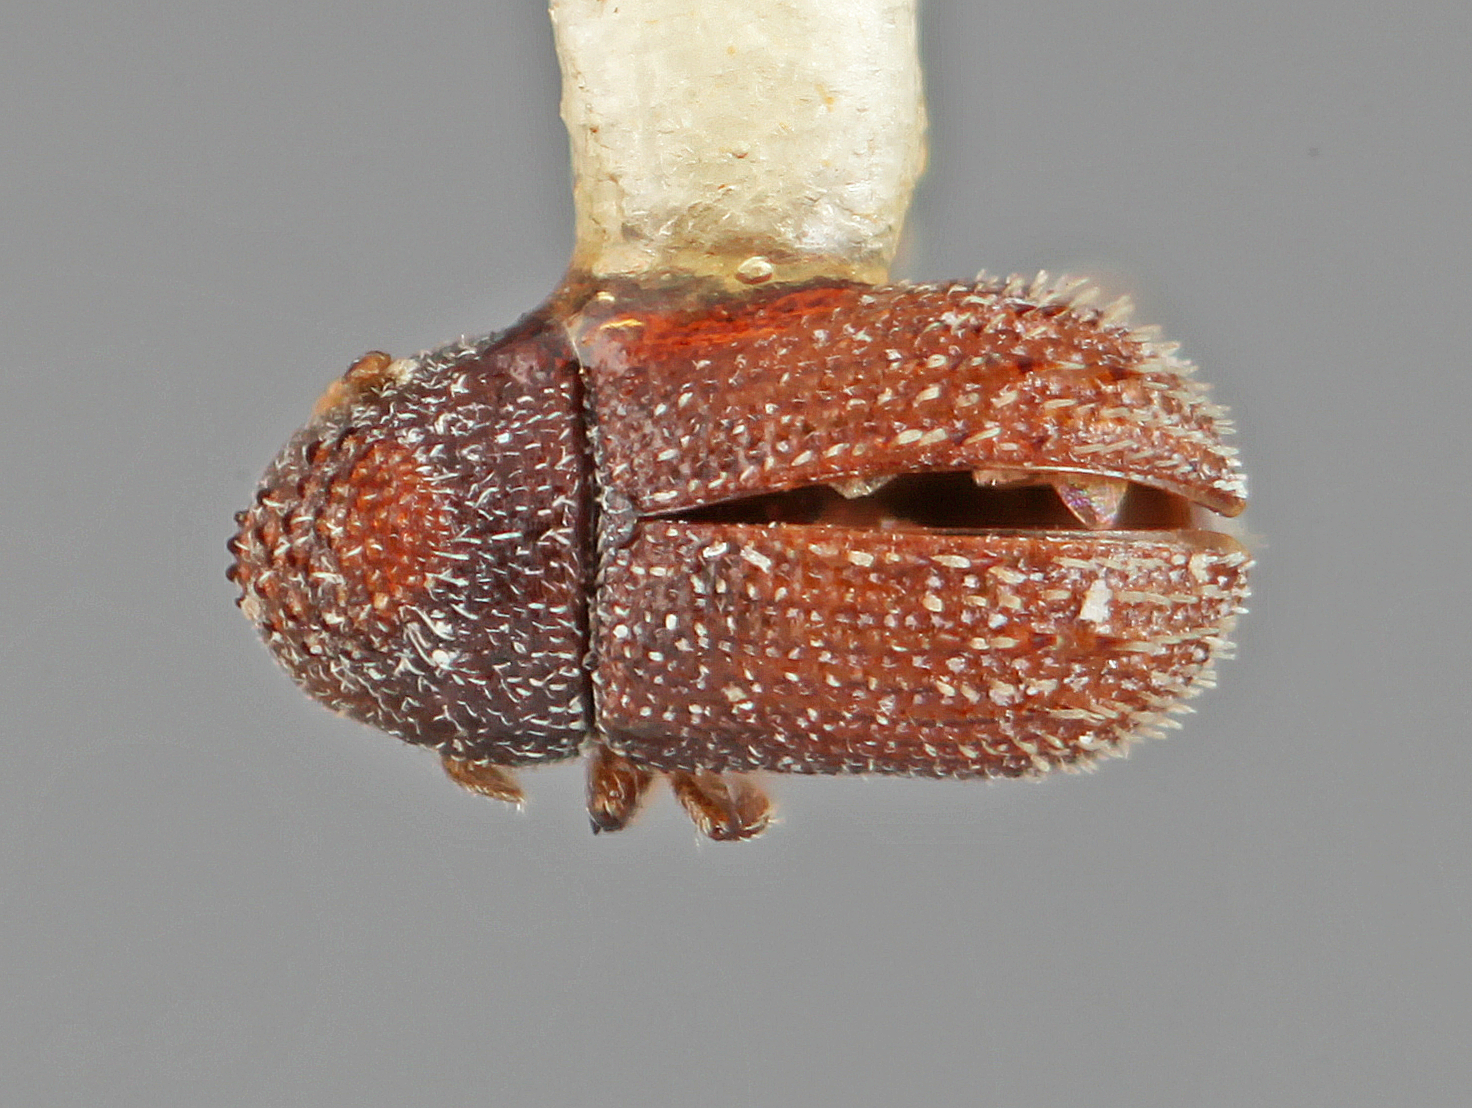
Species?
Pseudothysanoes multispinatus
